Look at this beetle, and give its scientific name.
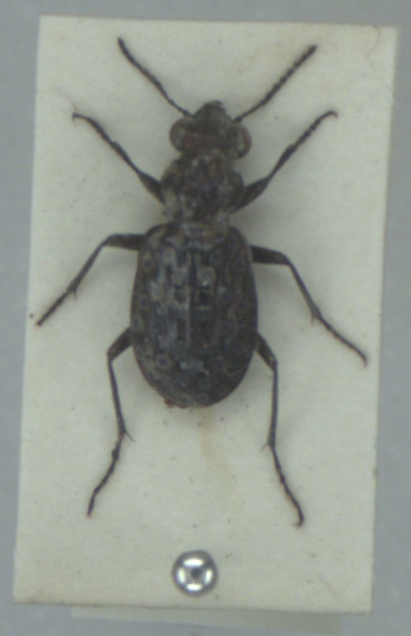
Elaphrus uliginosus
